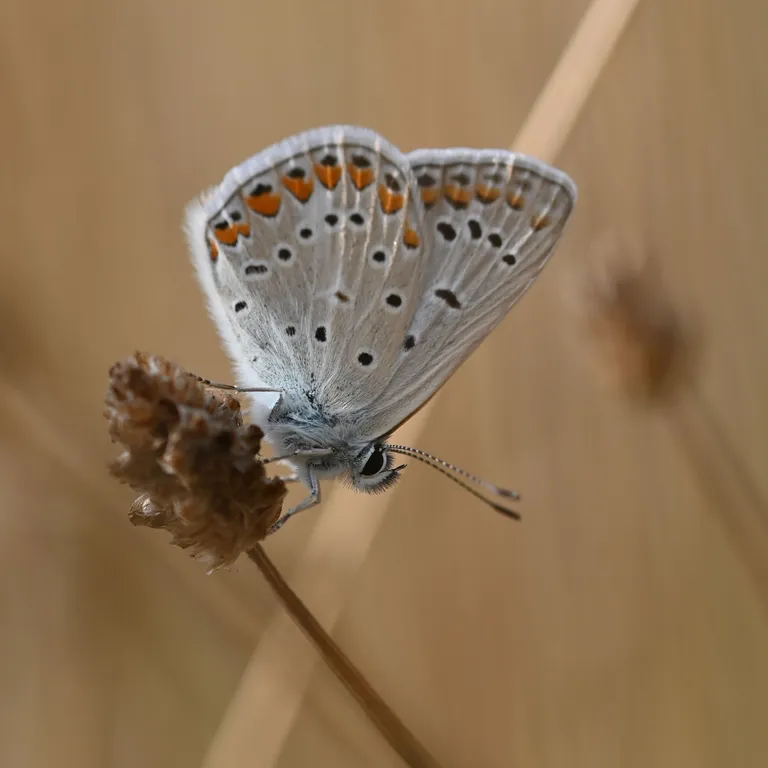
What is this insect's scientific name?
Polyommatus icarus
